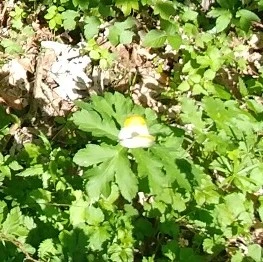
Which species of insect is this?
Anthocharis cardamines
